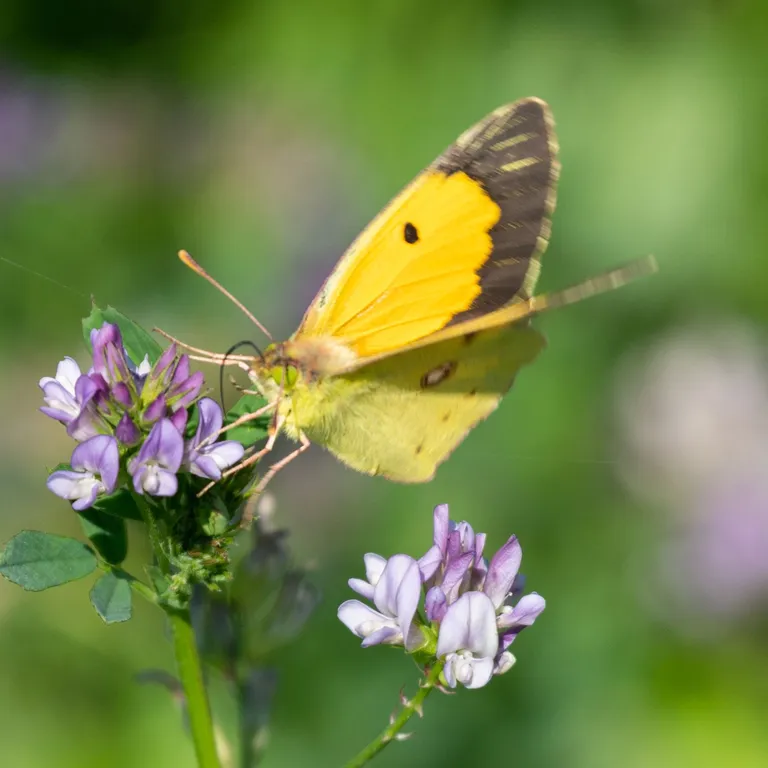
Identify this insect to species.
Colias croceus
